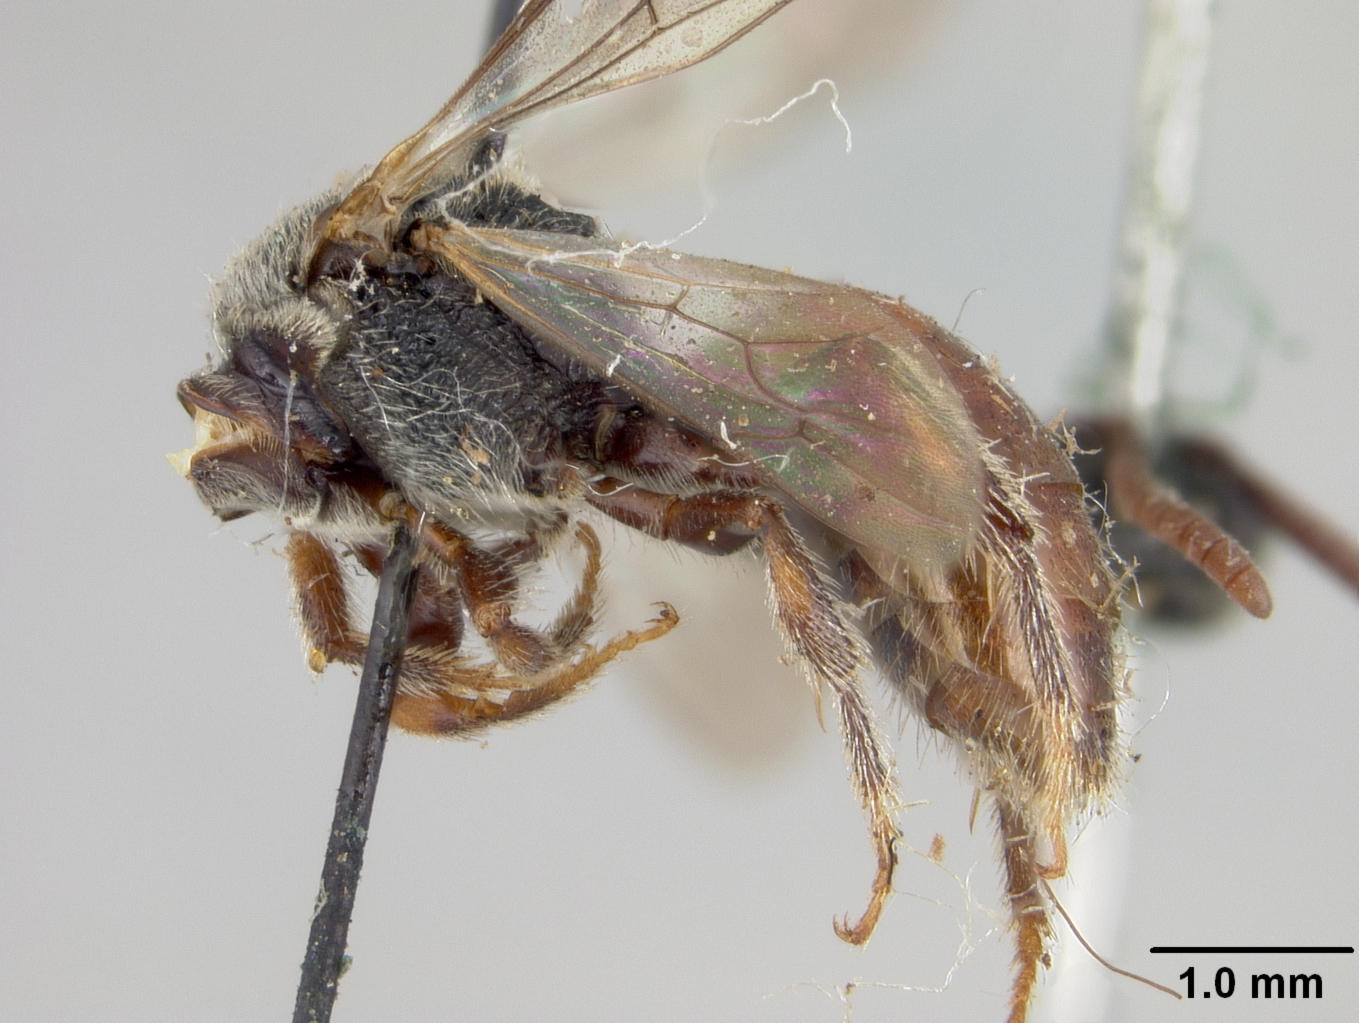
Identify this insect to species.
Sphecodes shawi
